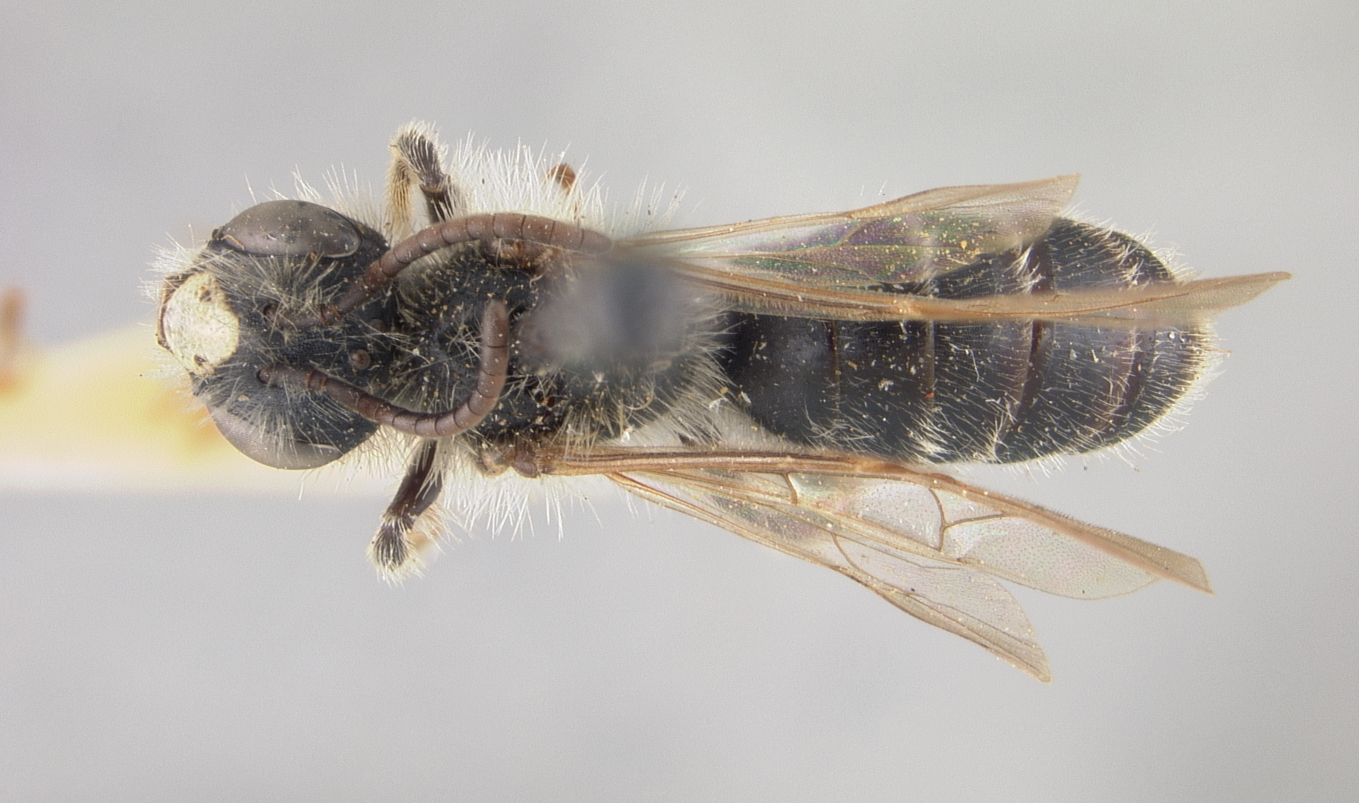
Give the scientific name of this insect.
Andrena brassicae
